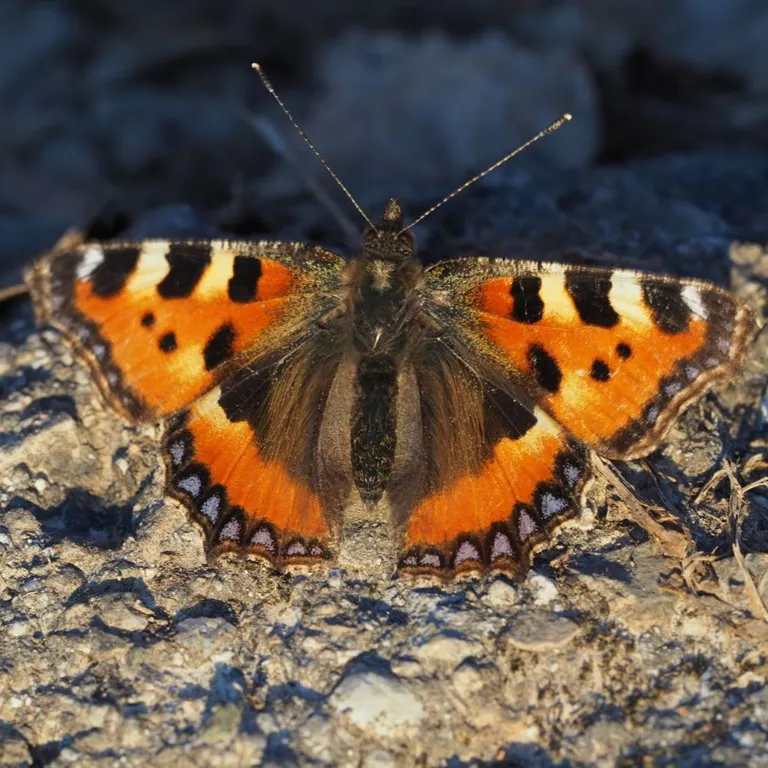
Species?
Aglais urticae
